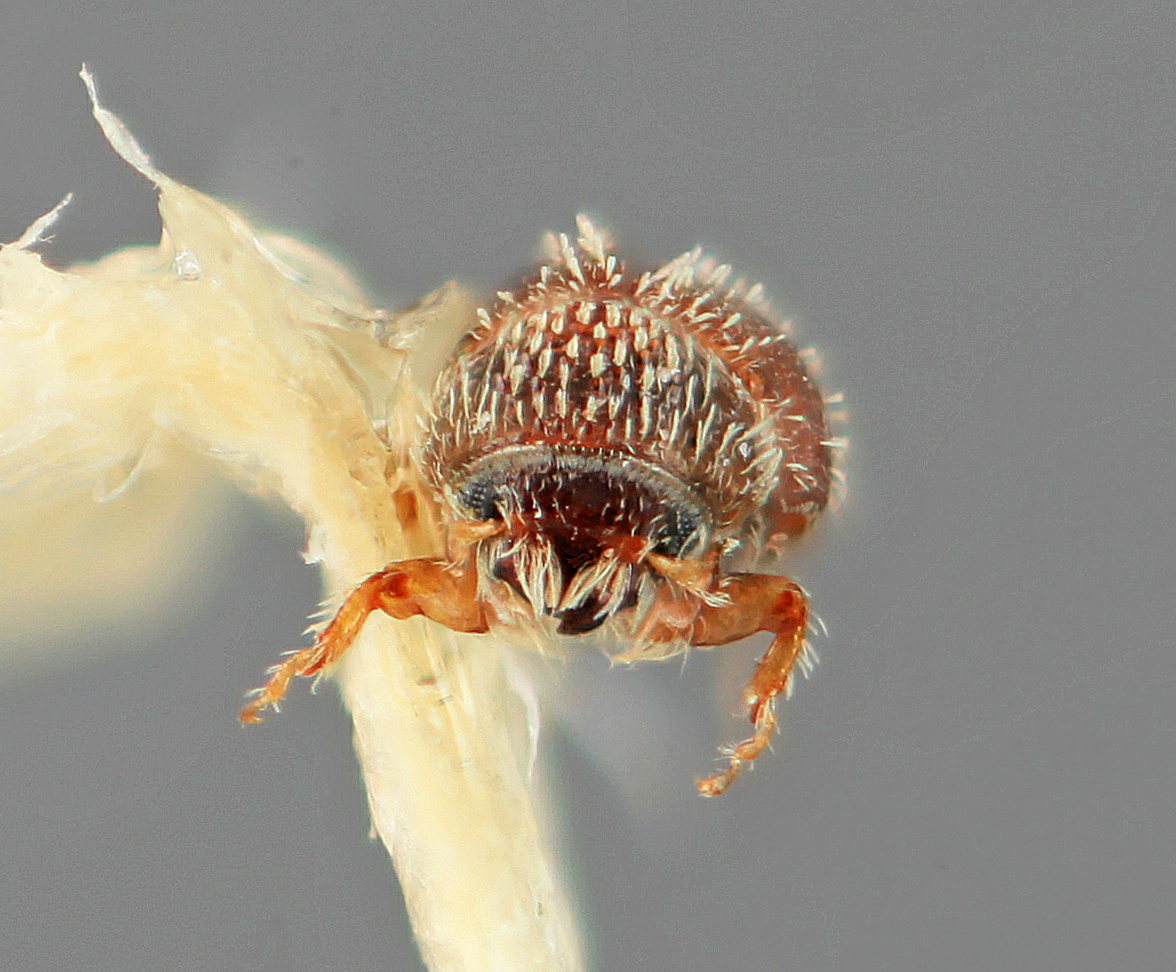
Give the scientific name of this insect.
Pseudothysanoes perseae
